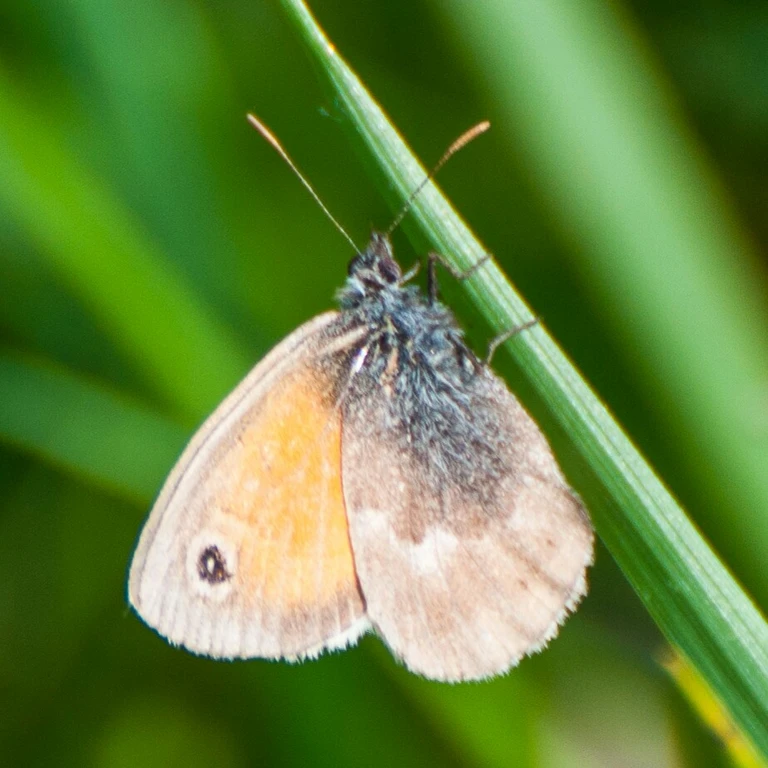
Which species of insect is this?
Coenonympha pamphilus
